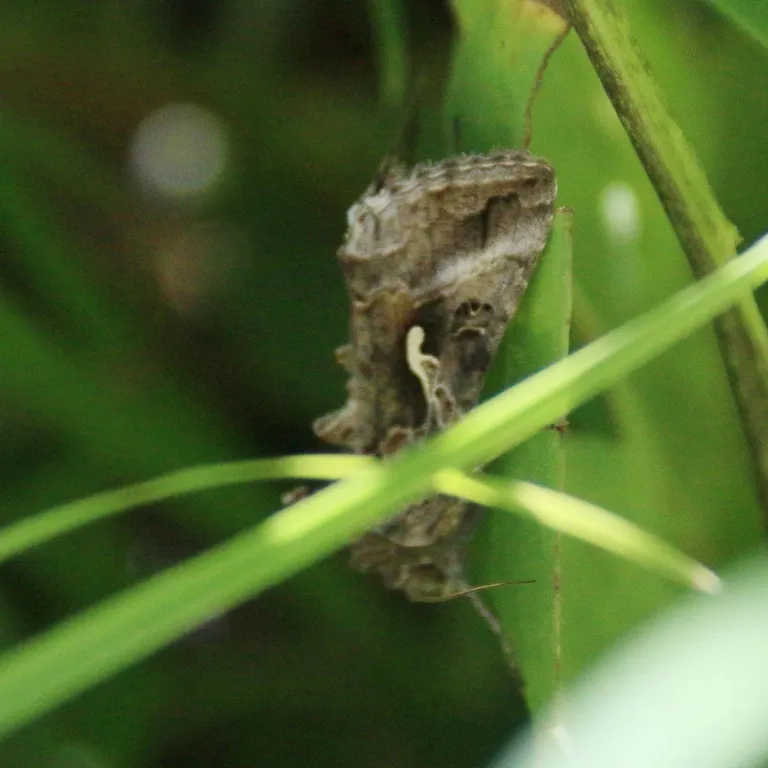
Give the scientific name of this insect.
Autographa gamma
